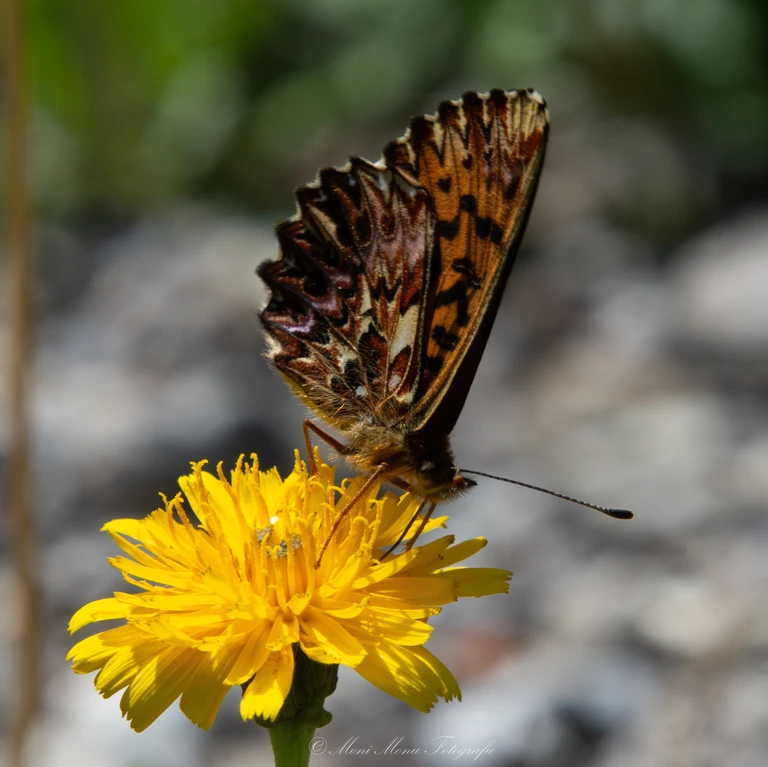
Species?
Boloria titania
